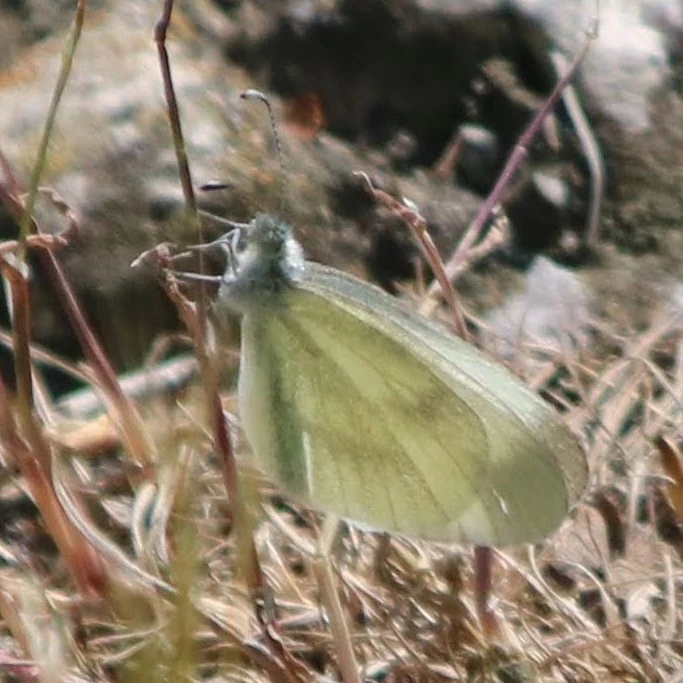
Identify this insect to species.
Leptidea sinapis/juvernica
